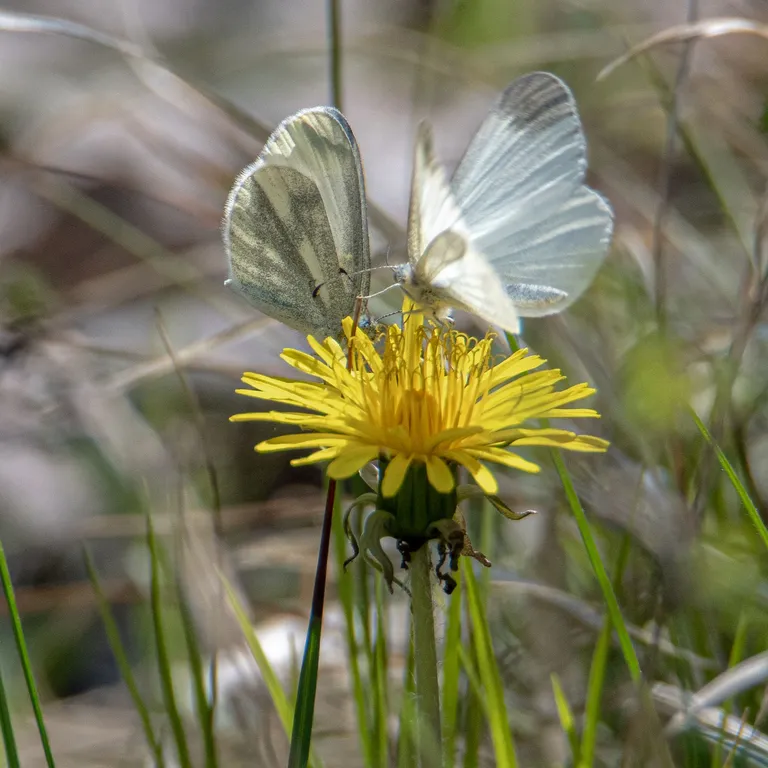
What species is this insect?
Leptidea sinapis/juvernica
